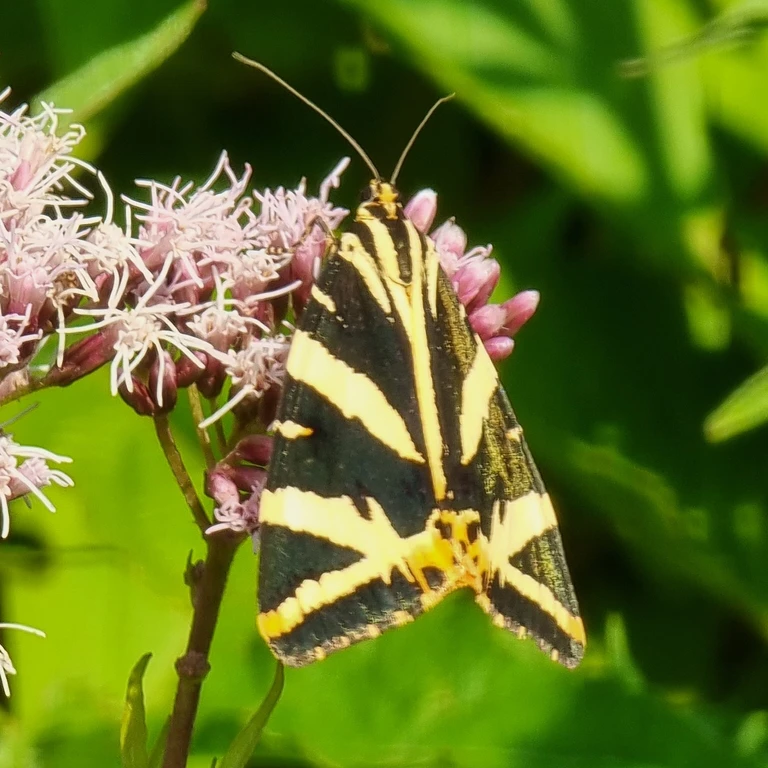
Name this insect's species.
Euplagia quadripunctaria
